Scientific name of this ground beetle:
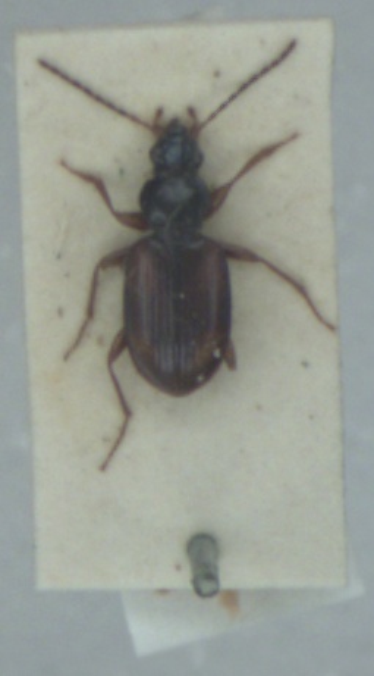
Bembidion tetracolum
